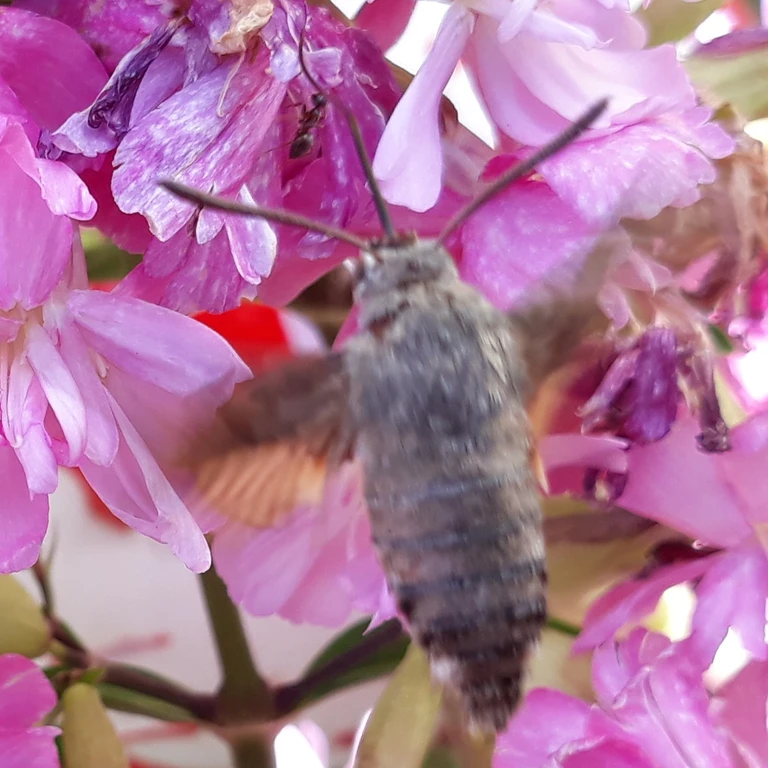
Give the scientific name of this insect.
Macroglossum stellatarum
